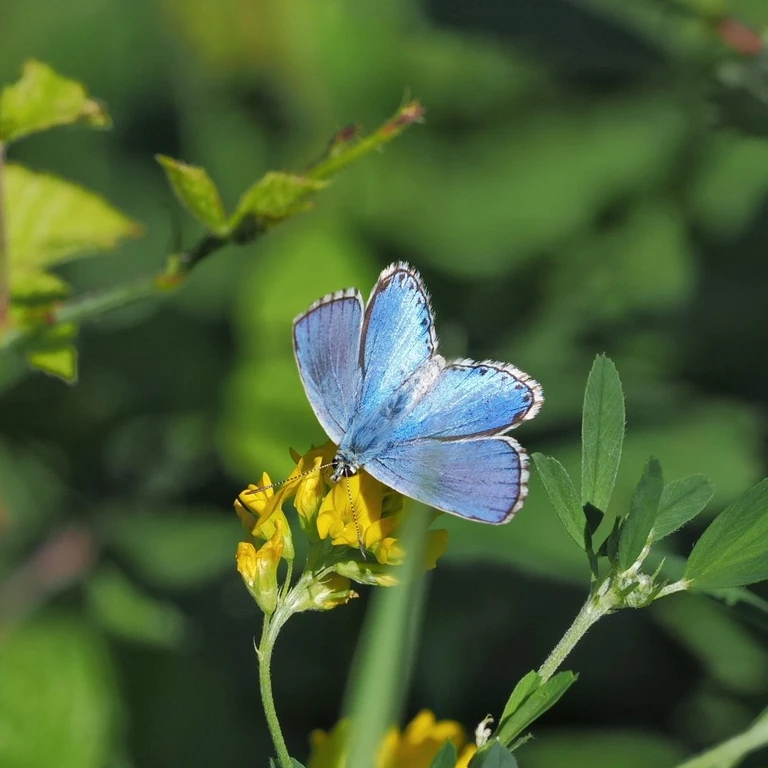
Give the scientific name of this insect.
Lysandra bellargus
